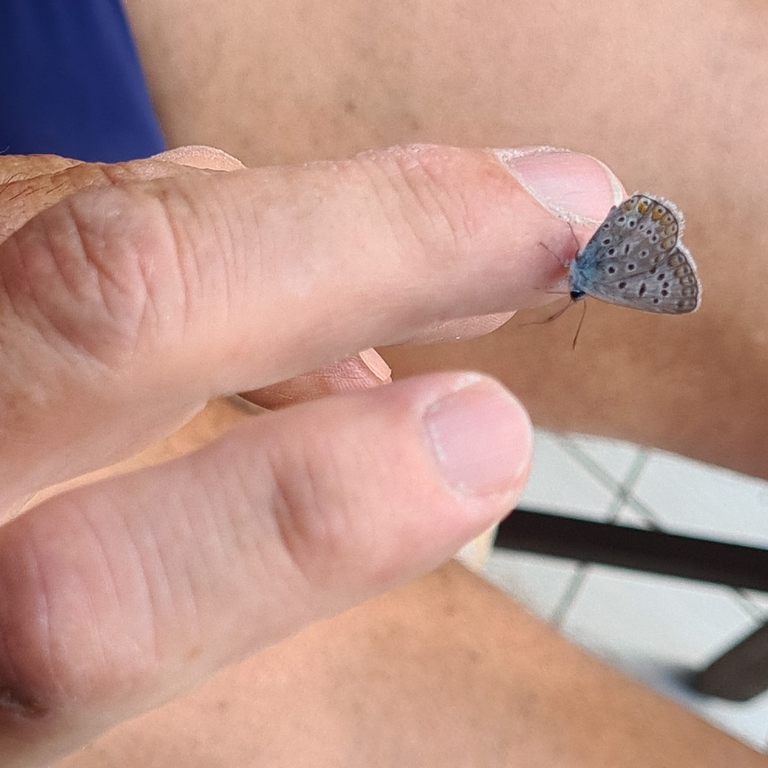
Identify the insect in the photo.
Polyommatus icarus
